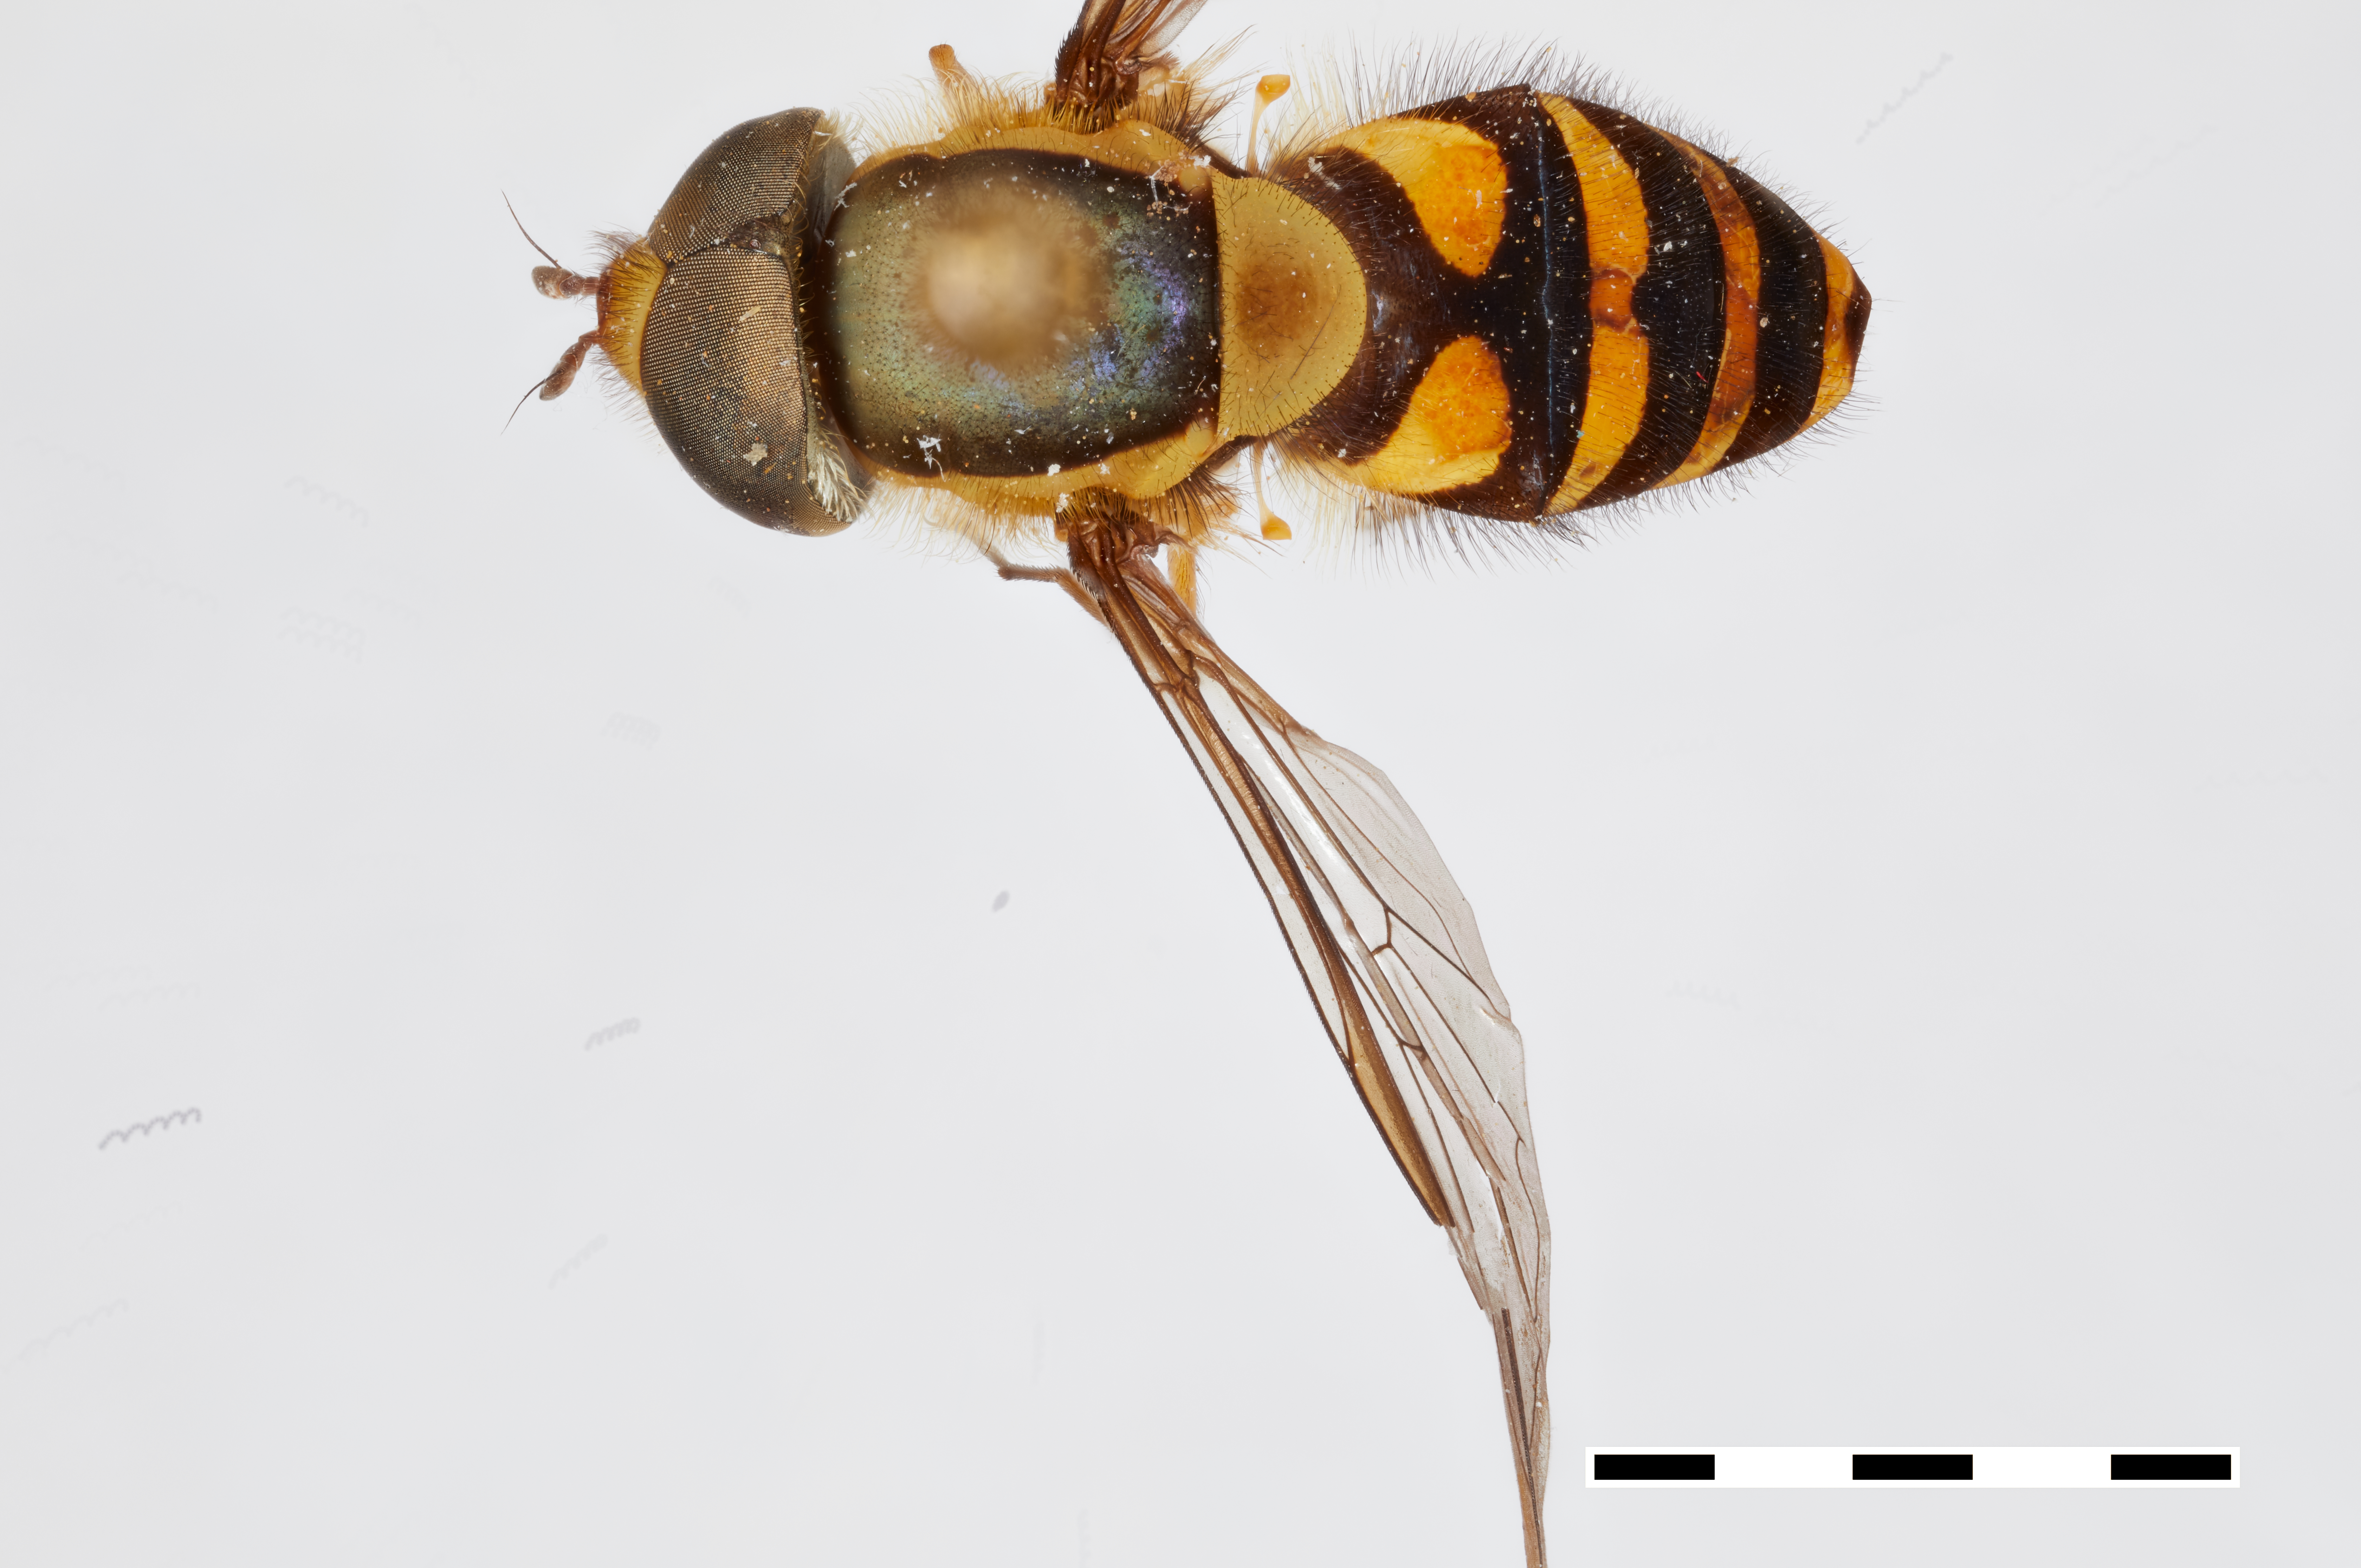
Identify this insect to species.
Citrogramma chola
